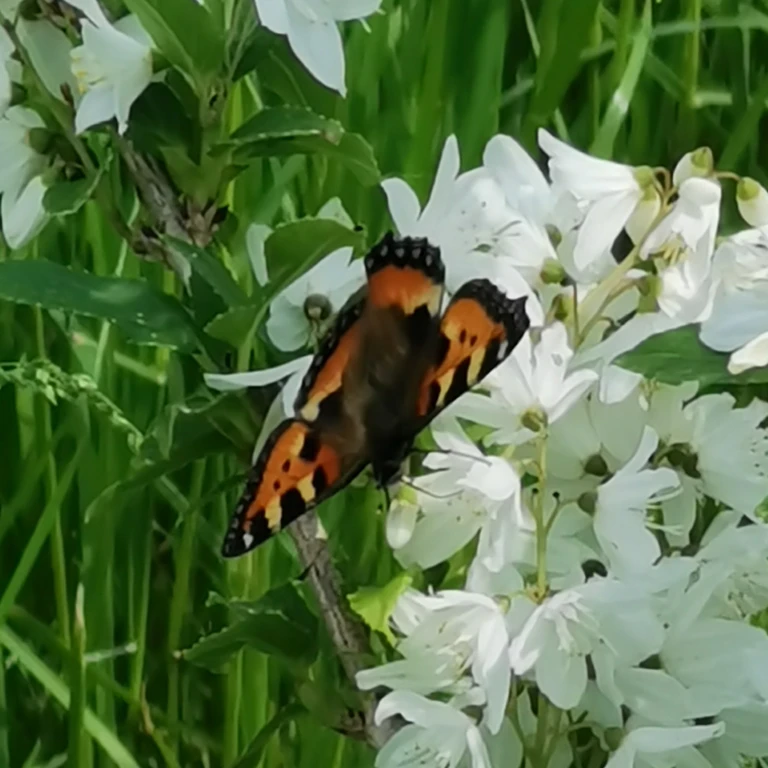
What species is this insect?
Aglais urticae
